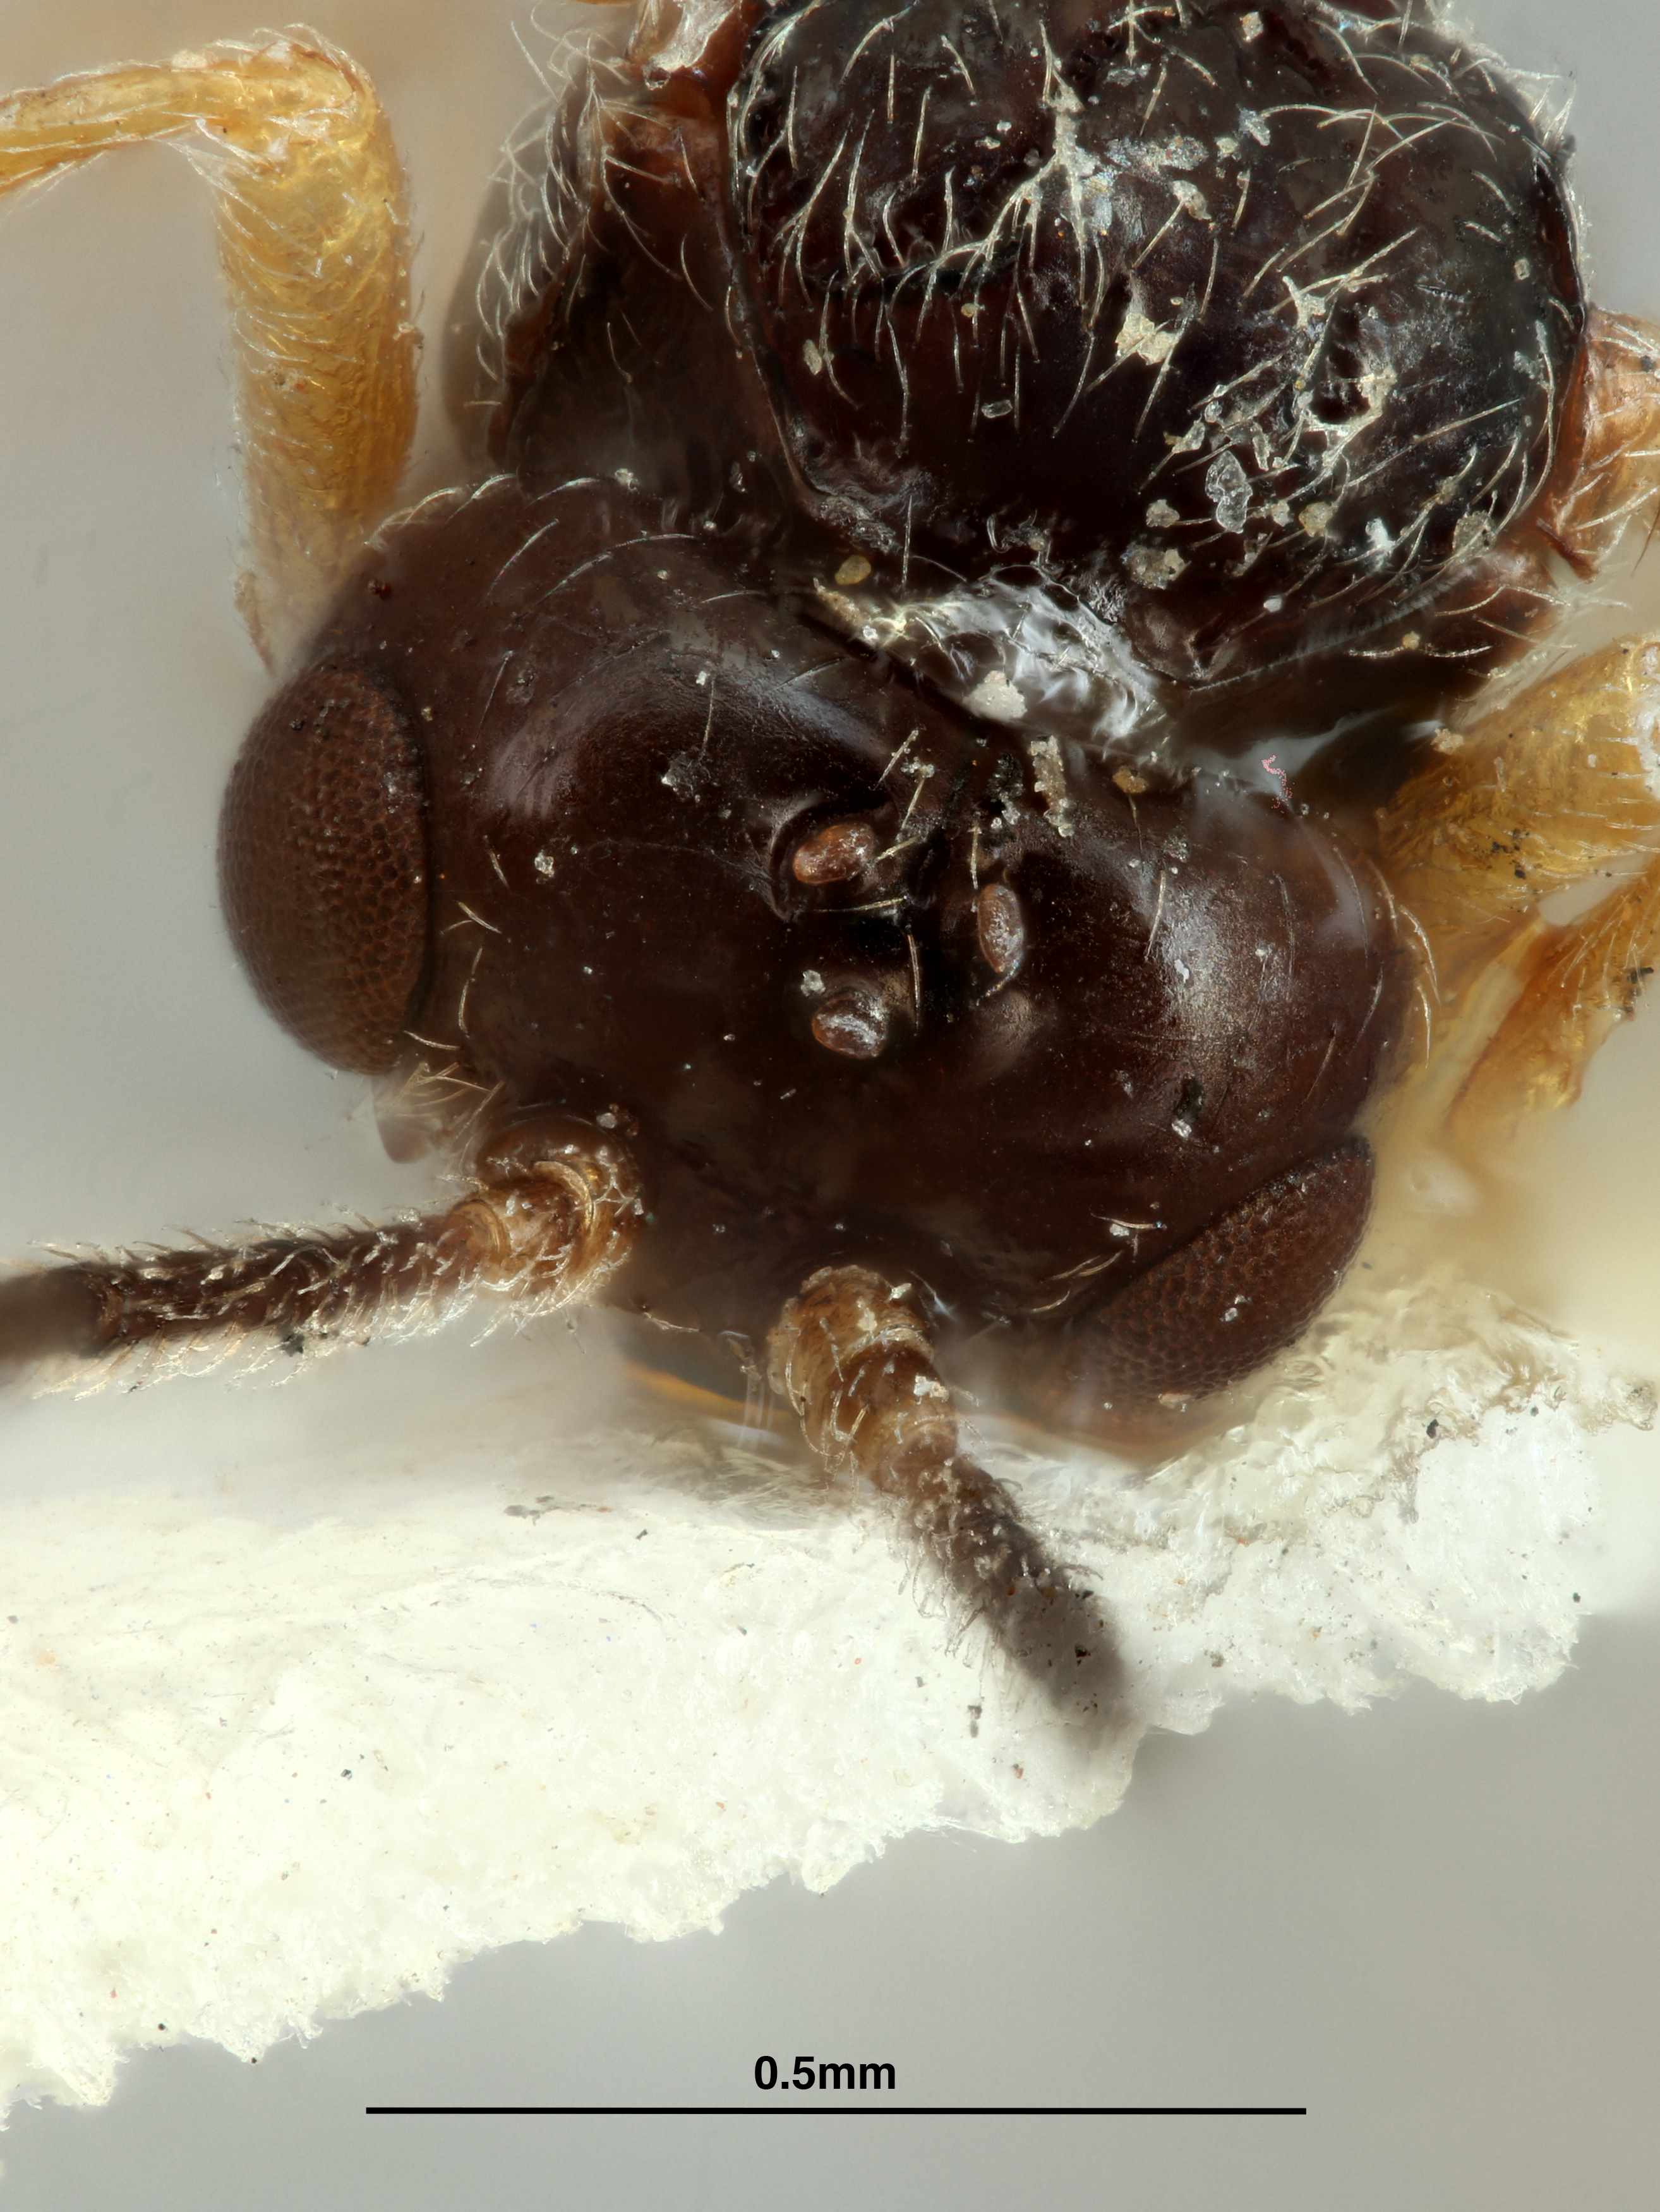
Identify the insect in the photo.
Acrobela tachinae
